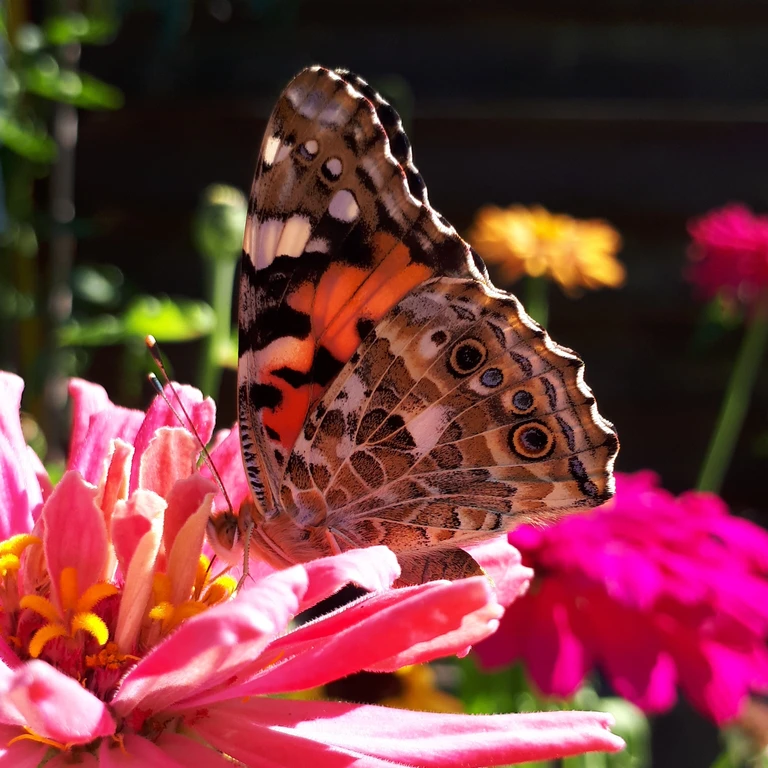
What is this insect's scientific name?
Vanessa cardui
